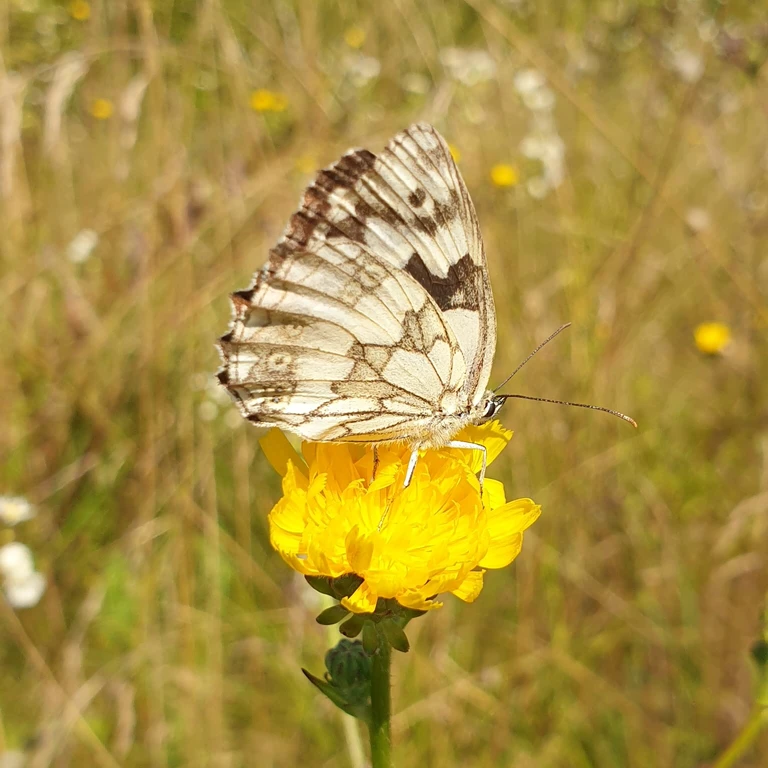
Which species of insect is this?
Melanargia galathea
